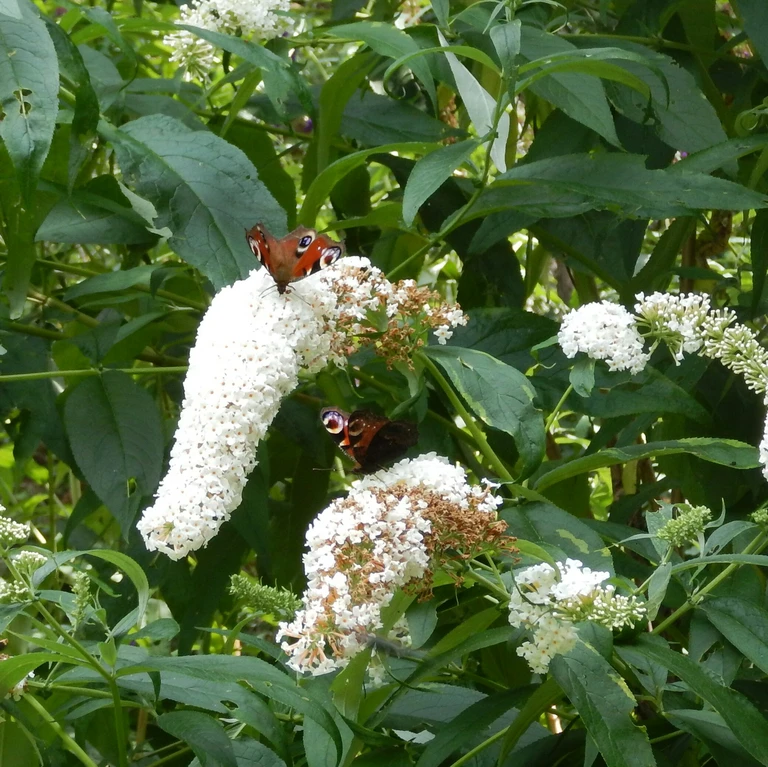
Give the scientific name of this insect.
Aglais io
